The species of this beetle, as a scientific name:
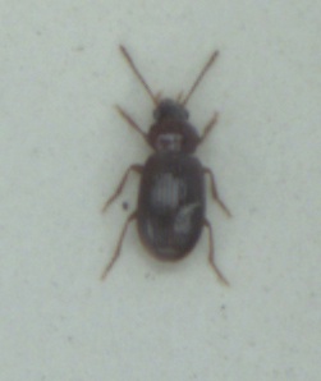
Bradycellus caucasicus
